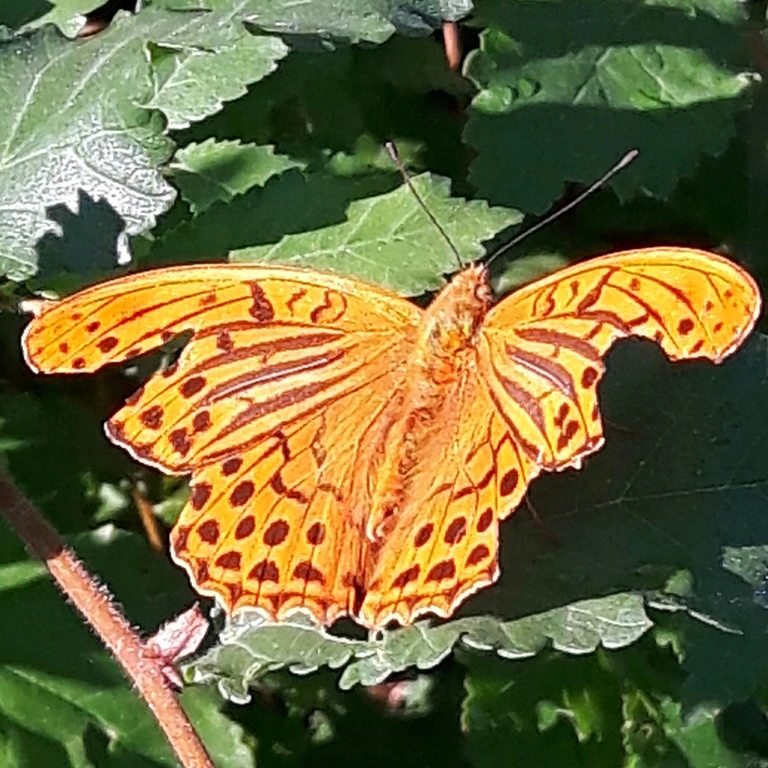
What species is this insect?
Argynnis paphia
